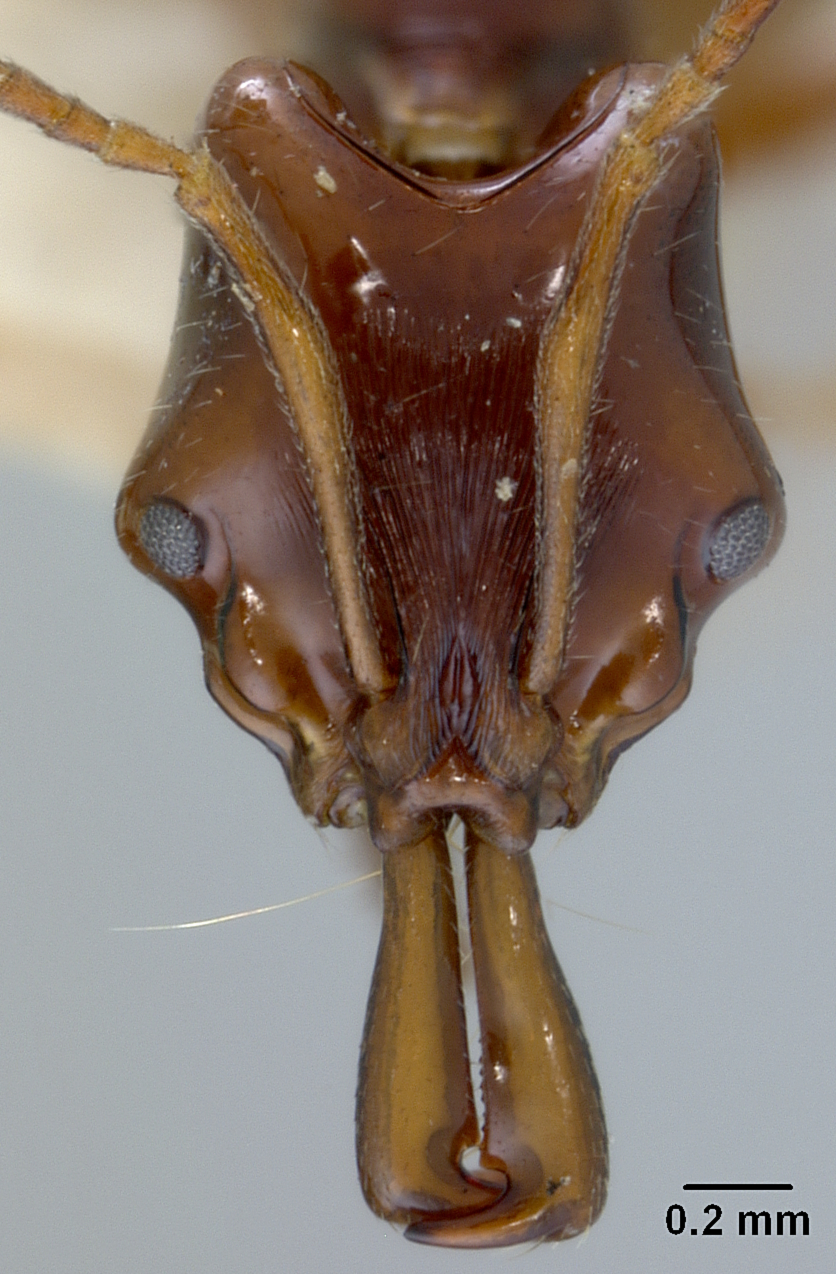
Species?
Anochetus cato
